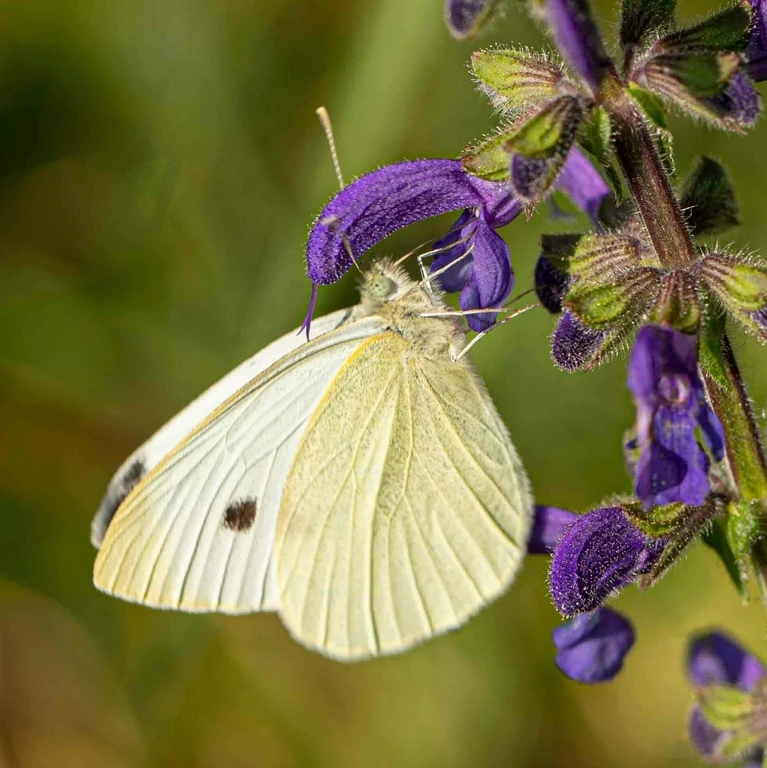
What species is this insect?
Pieris rapae
